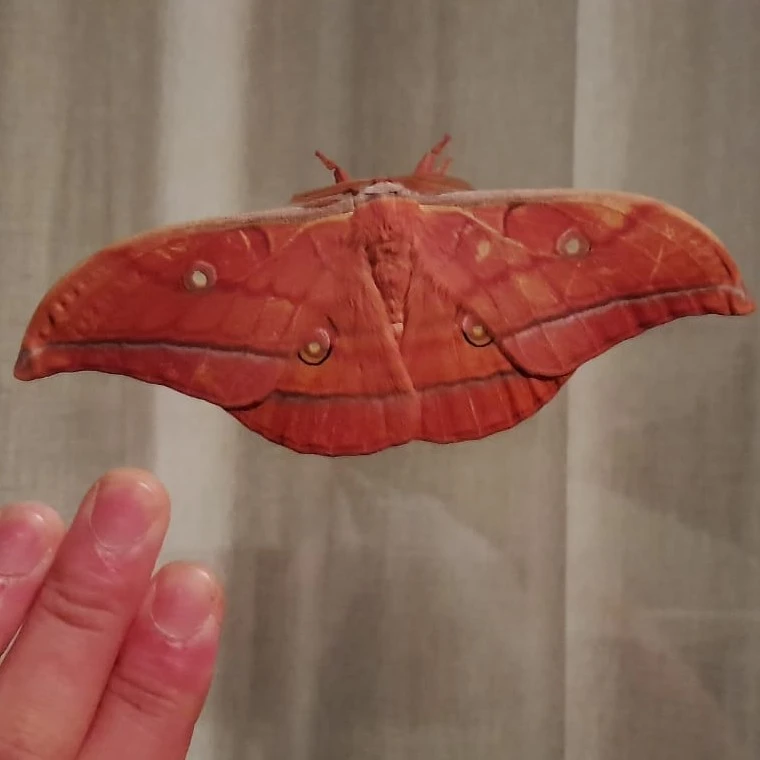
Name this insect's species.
Antheraea yamamai
